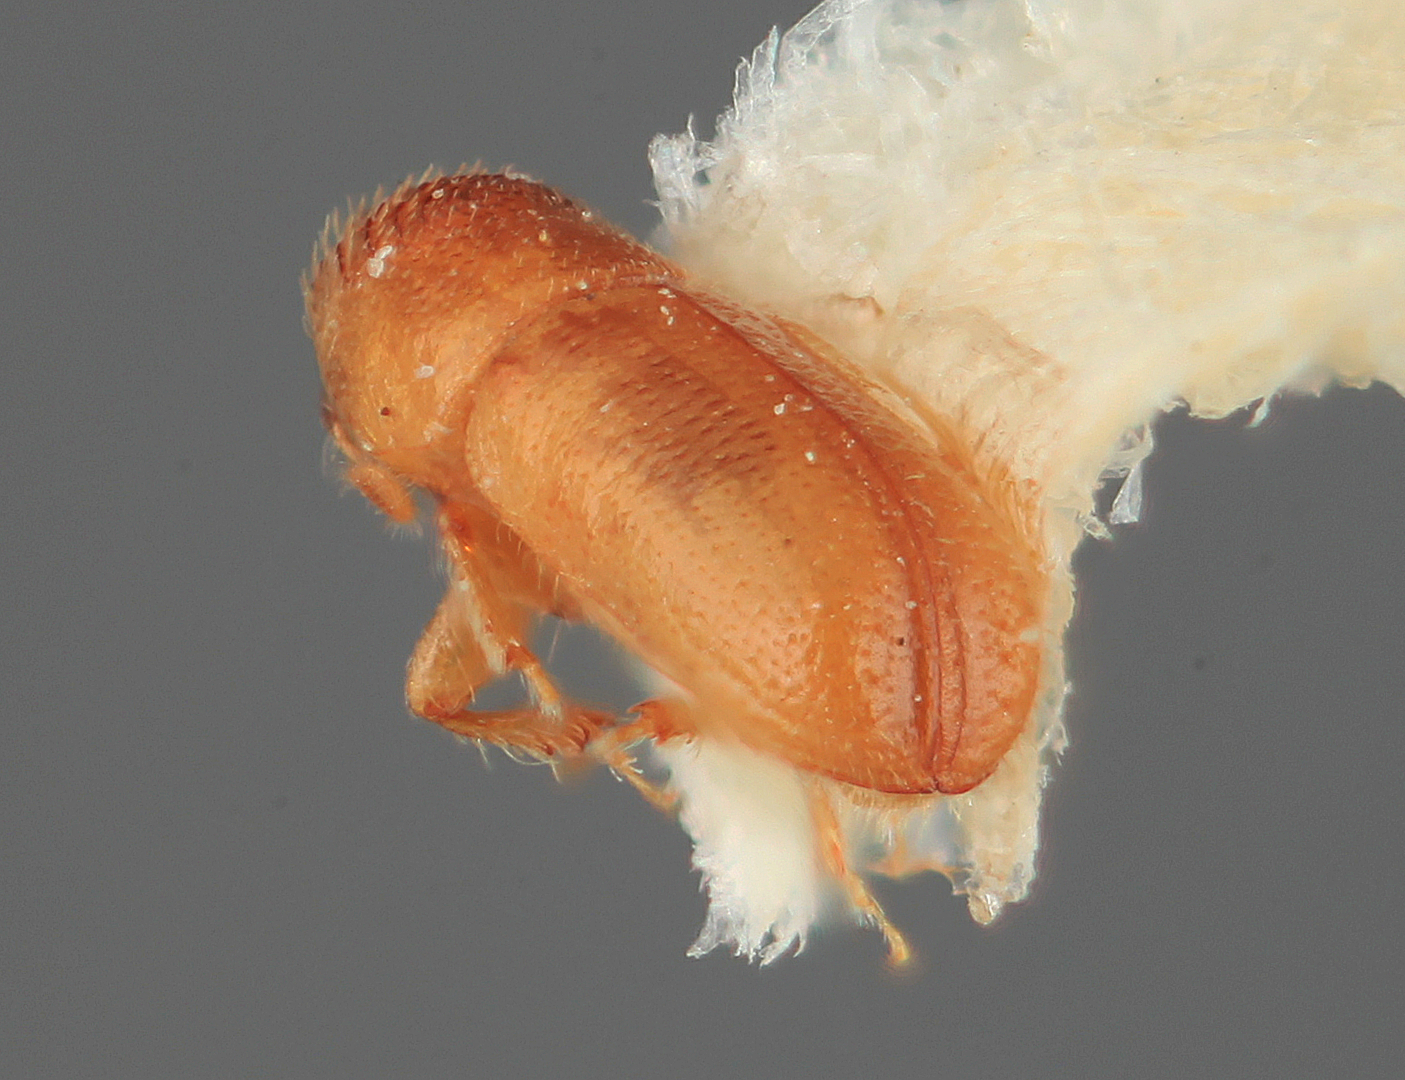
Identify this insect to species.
Araptus pumilus
